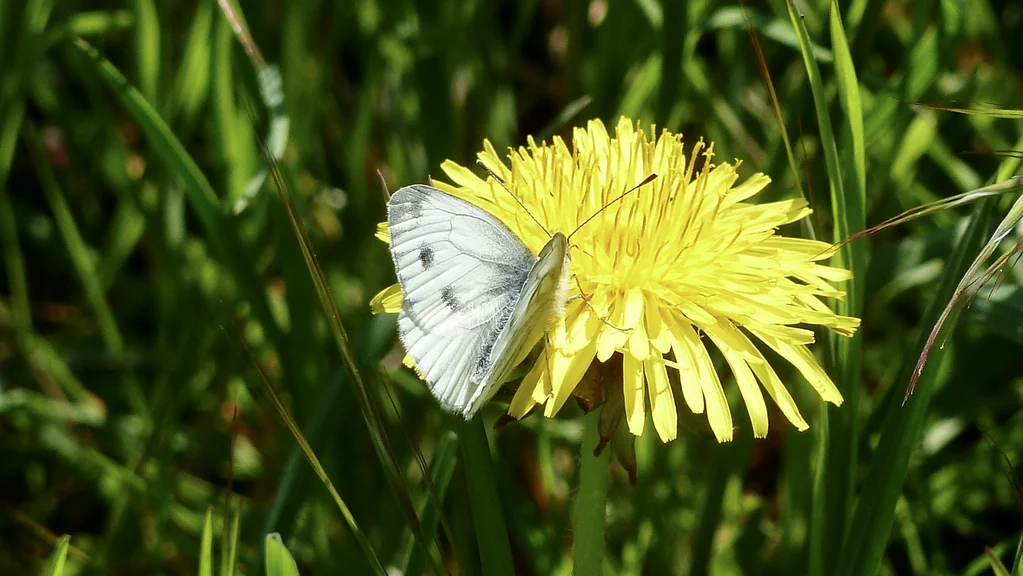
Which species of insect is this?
Pieris napi
